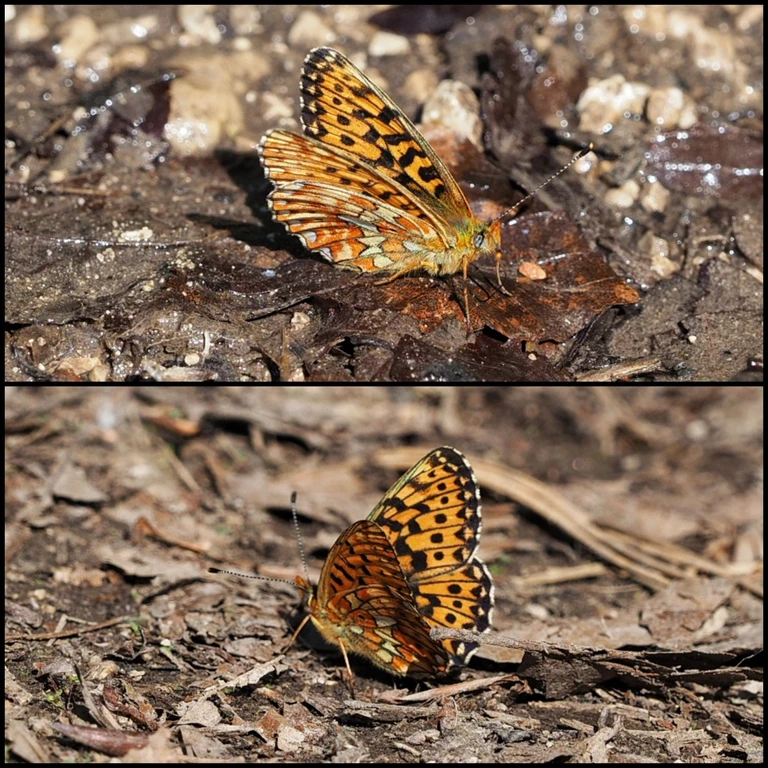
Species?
Boloria euphrosyne (also Clossiana euphrosyne)
